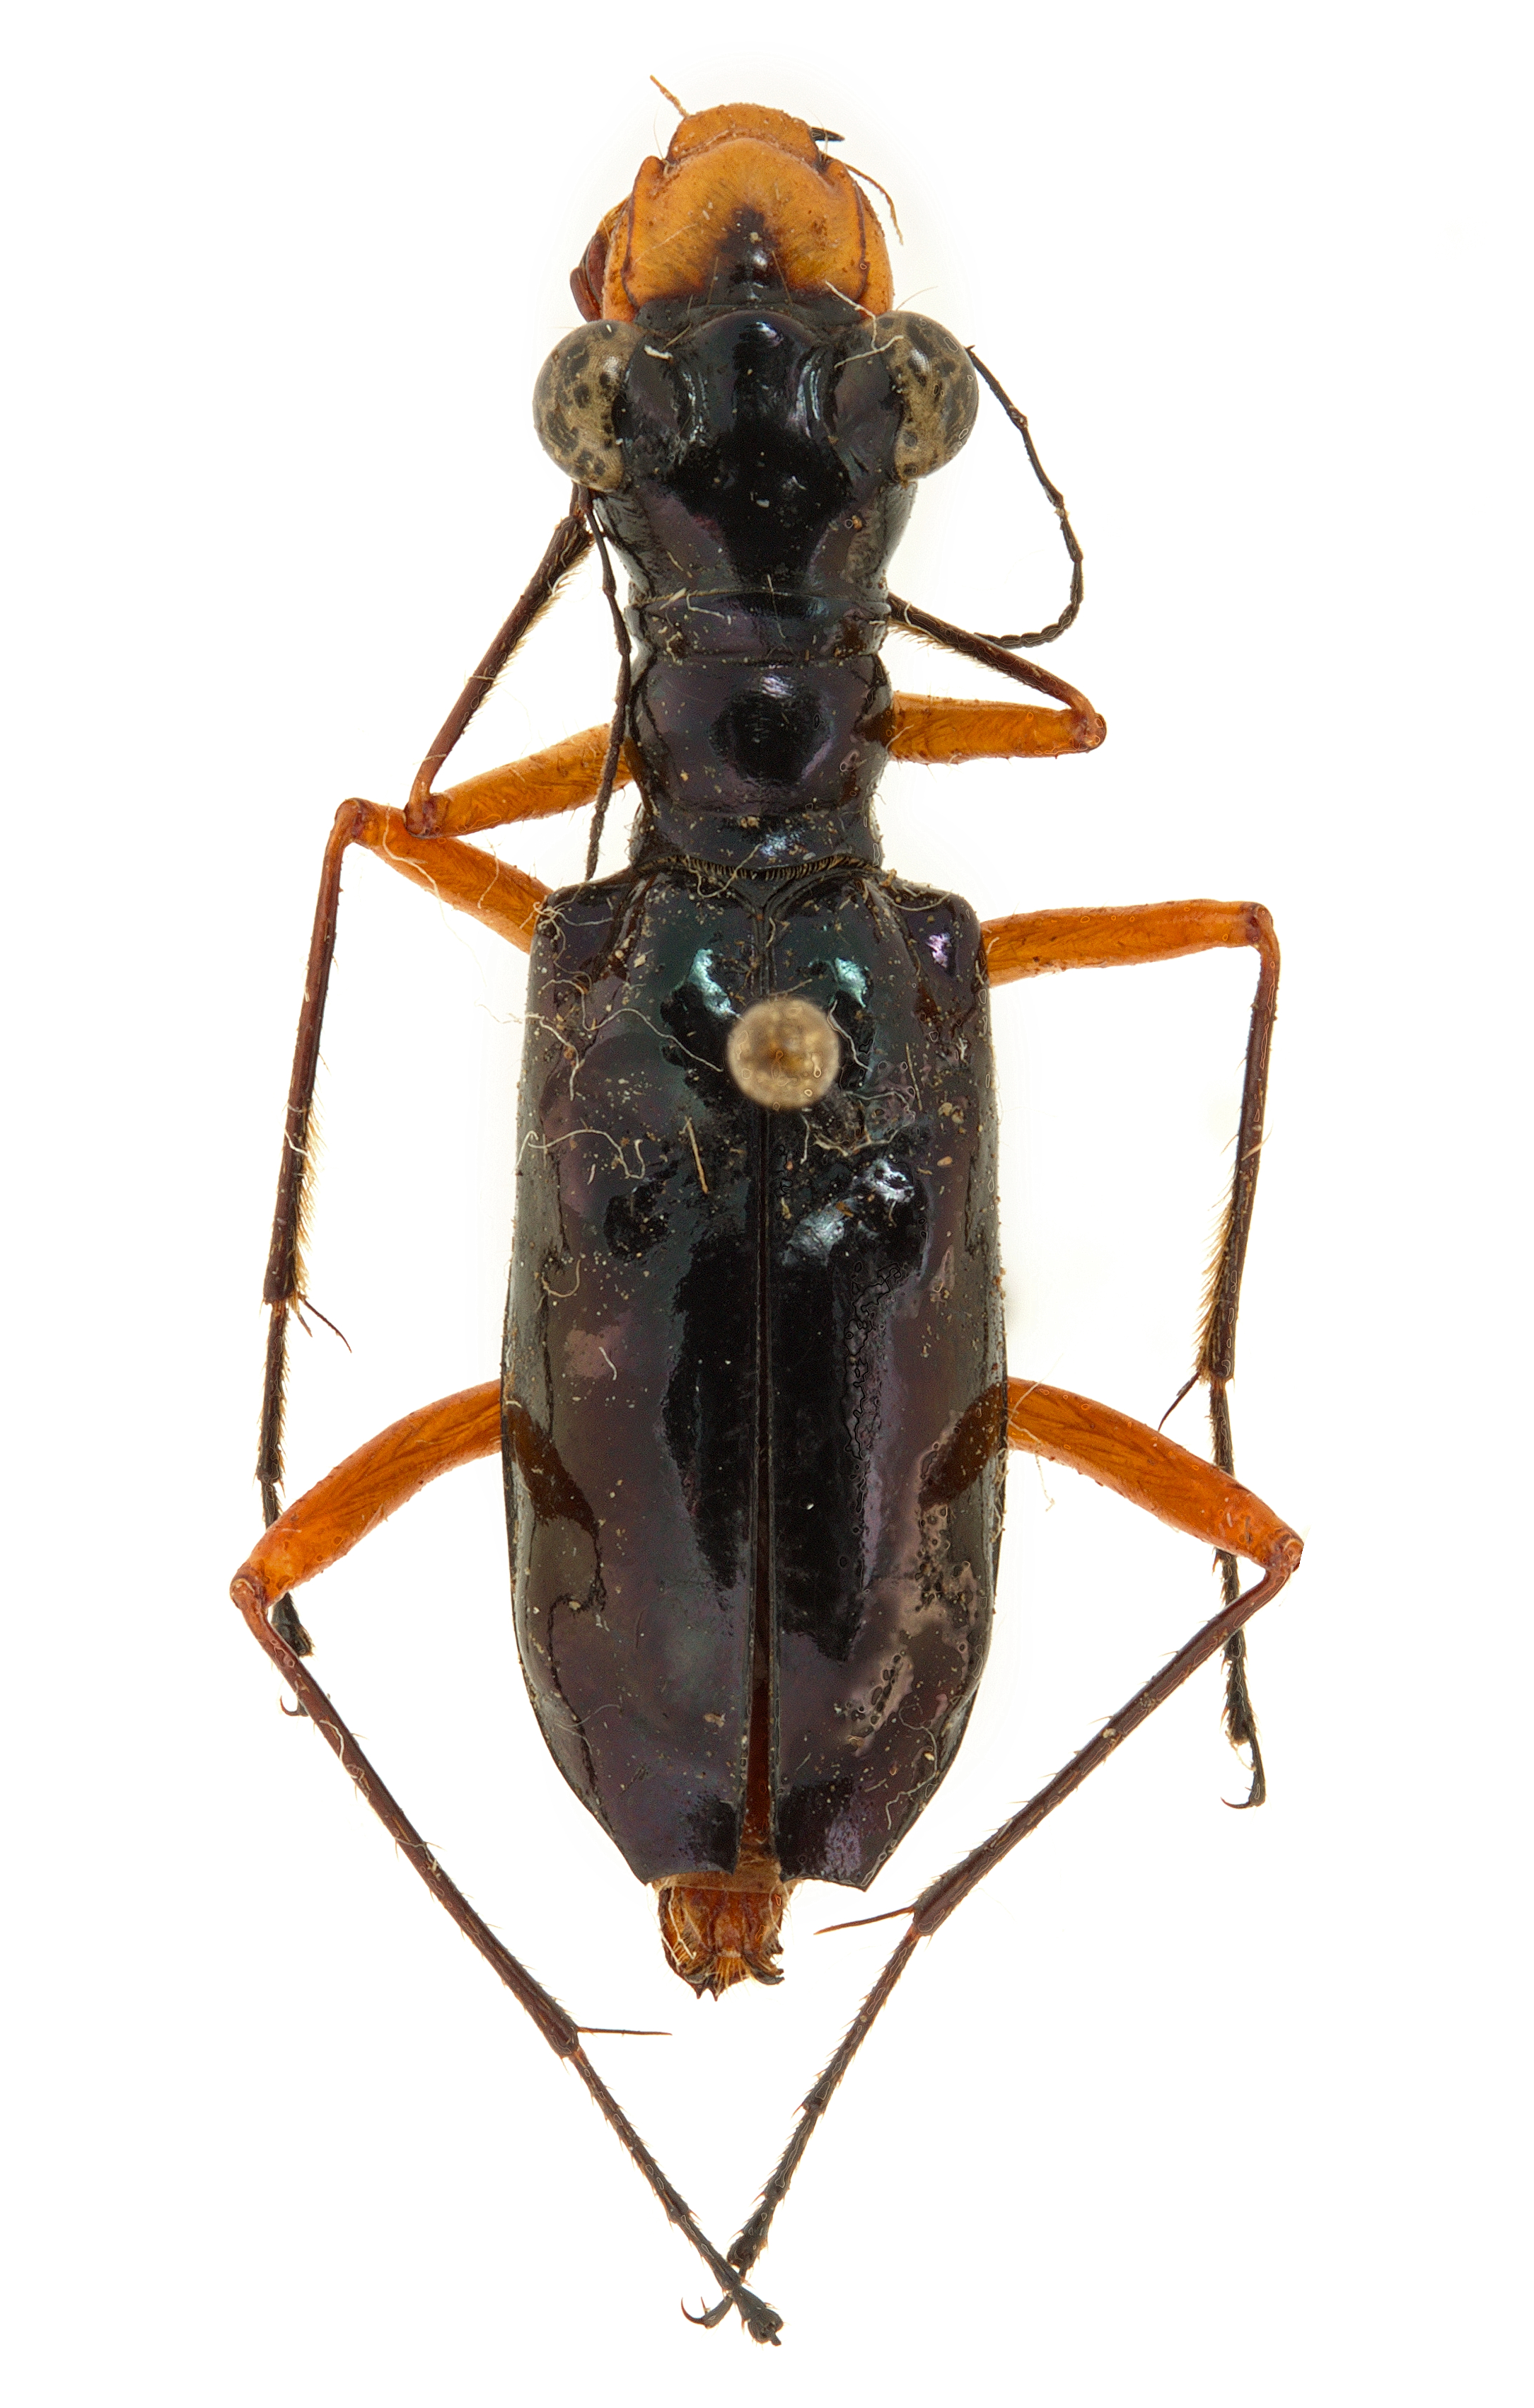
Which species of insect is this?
Therates labiatus
